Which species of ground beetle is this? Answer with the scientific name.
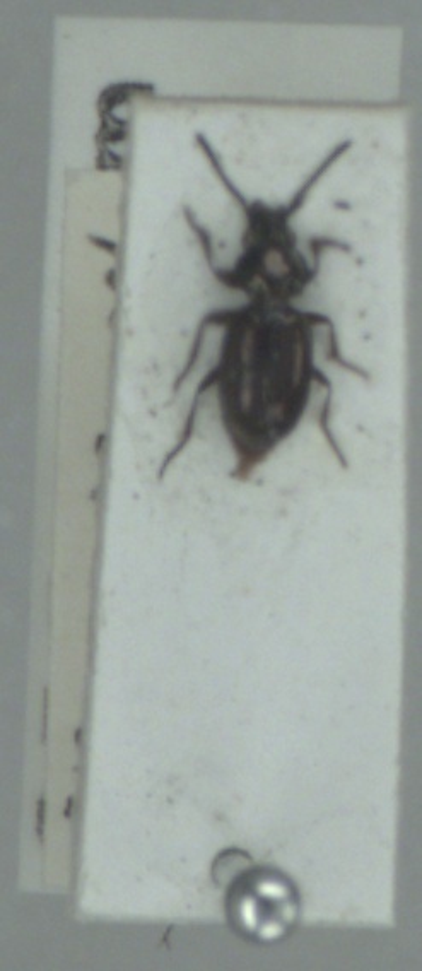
Bembidion nigricorne
